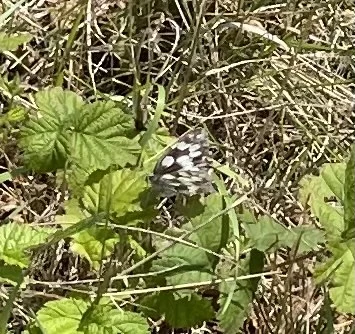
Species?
Melanargia galathea
